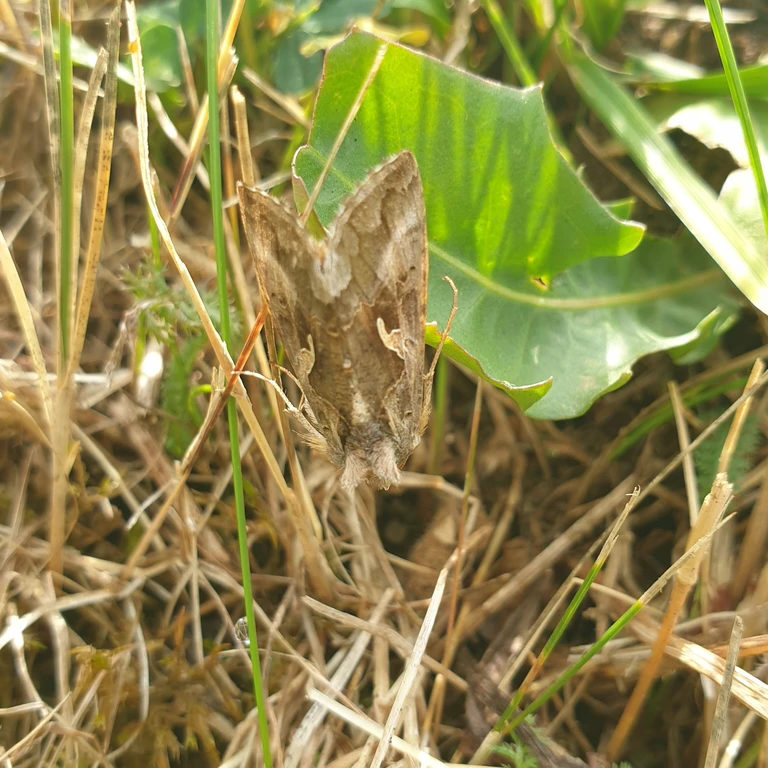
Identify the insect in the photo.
Autographa gamma
